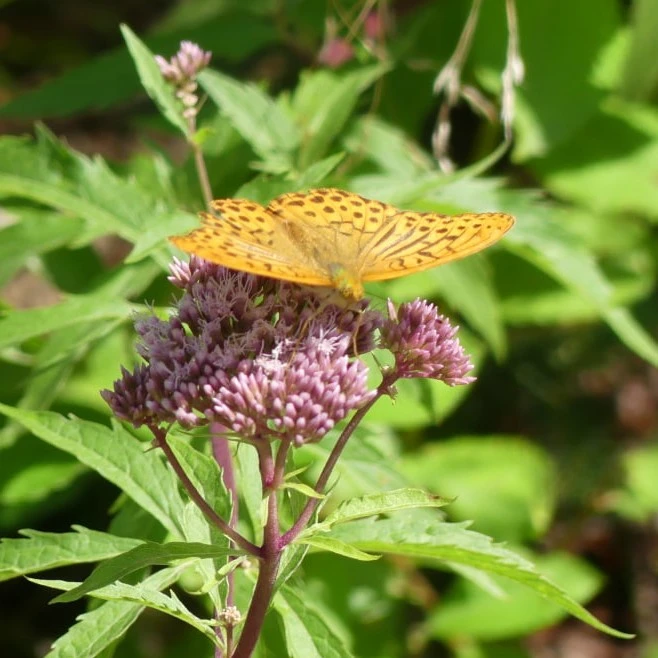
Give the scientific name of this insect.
Argynnis paphia
